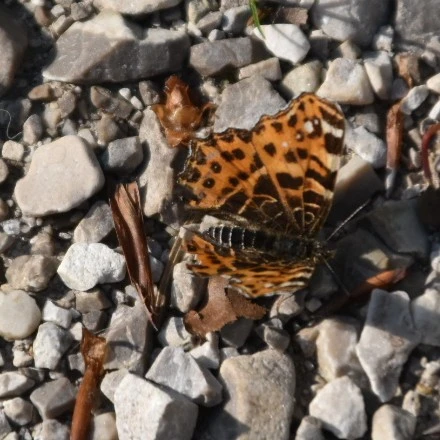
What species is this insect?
Araschnia levana
